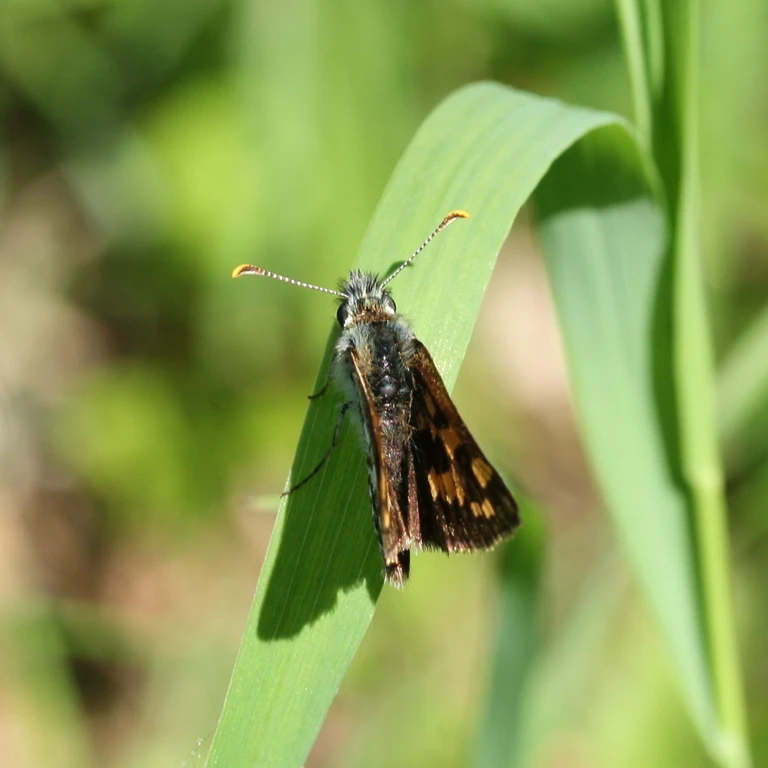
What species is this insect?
Carterocephalus palaemon
